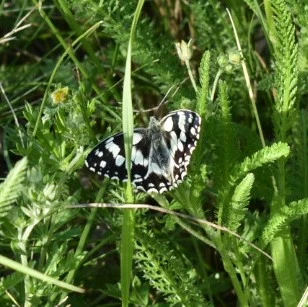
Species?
Melanargia galathea
